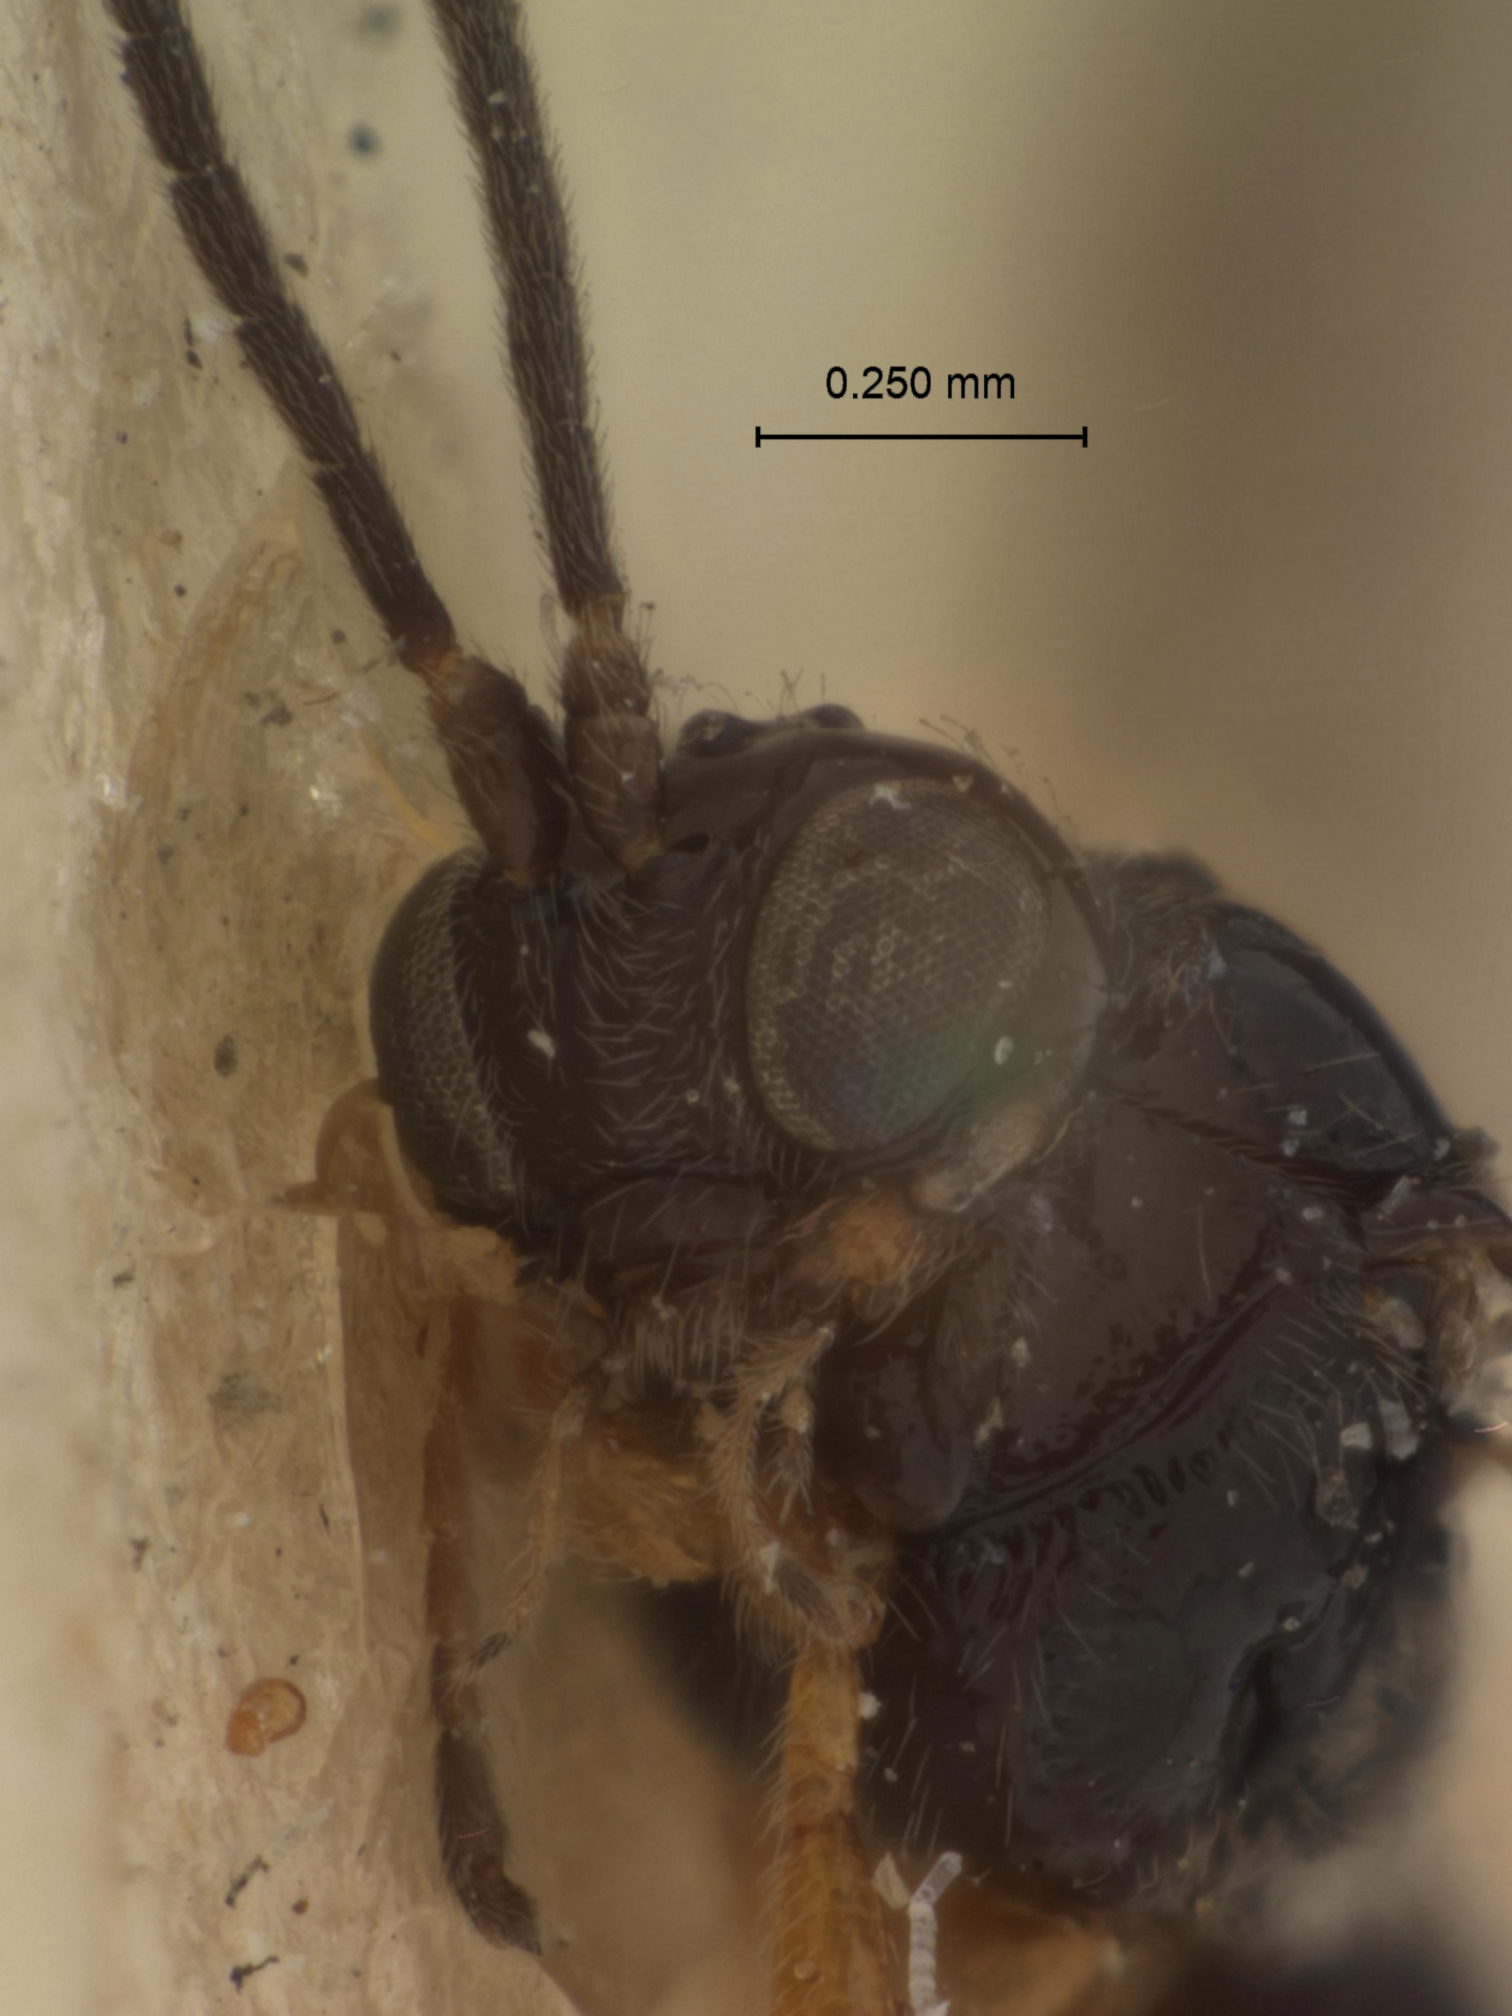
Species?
Dacnusa cortipalpis
